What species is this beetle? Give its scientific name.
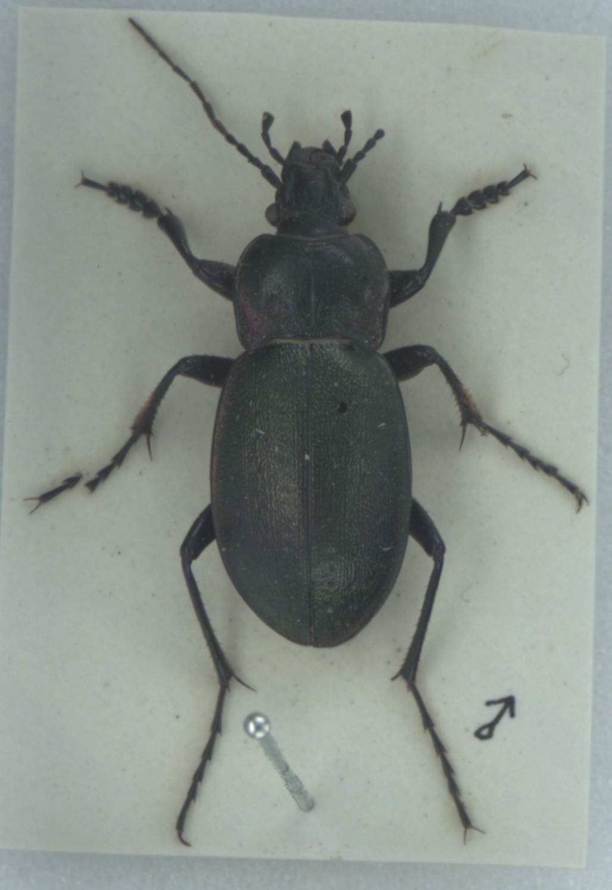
Carabus nemoralis
